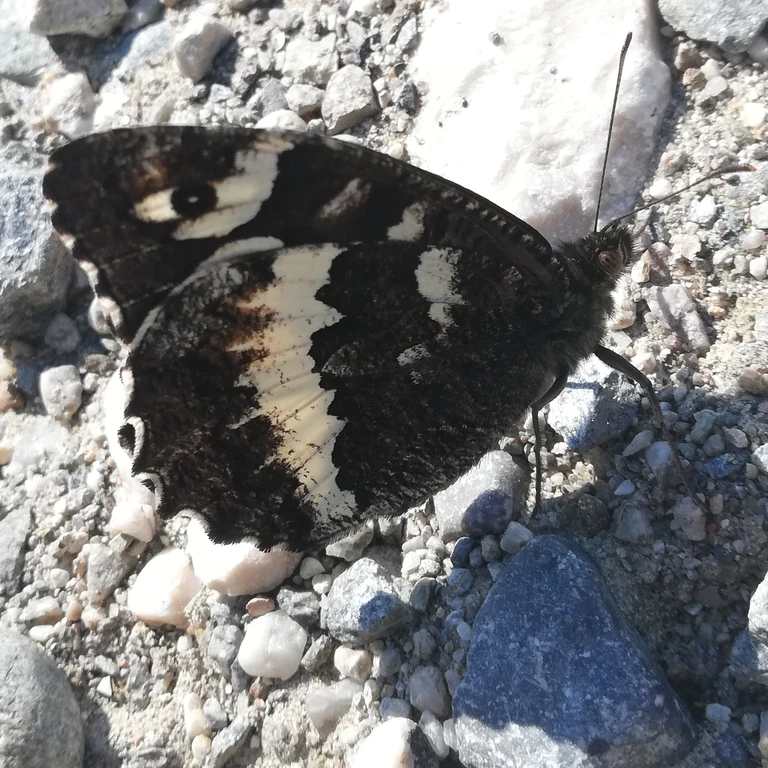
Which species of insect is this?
Brintesia circe
